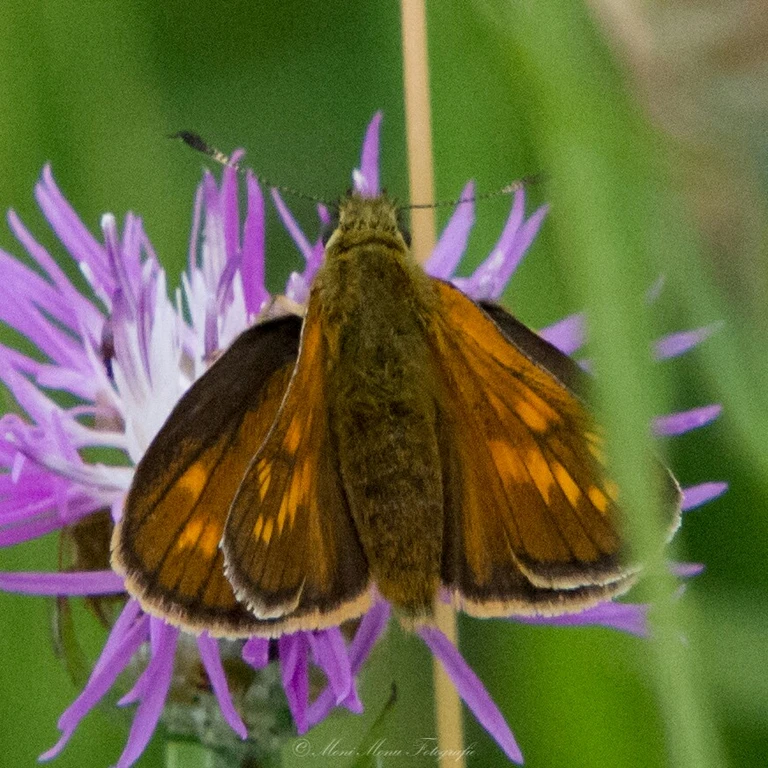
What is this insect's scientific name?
Ochlodes sylvanus (also Ochlodes venata)
